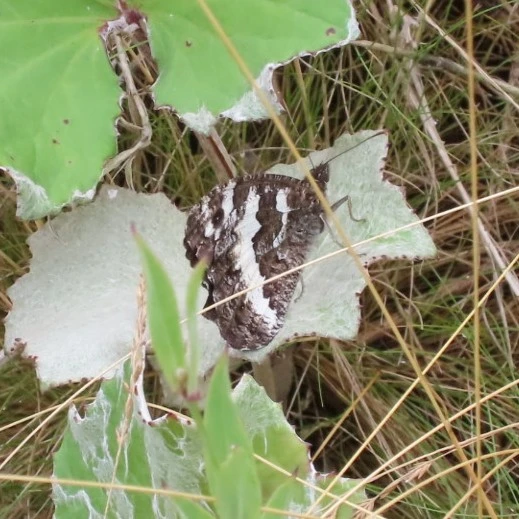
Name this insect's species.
Brintesia circe
